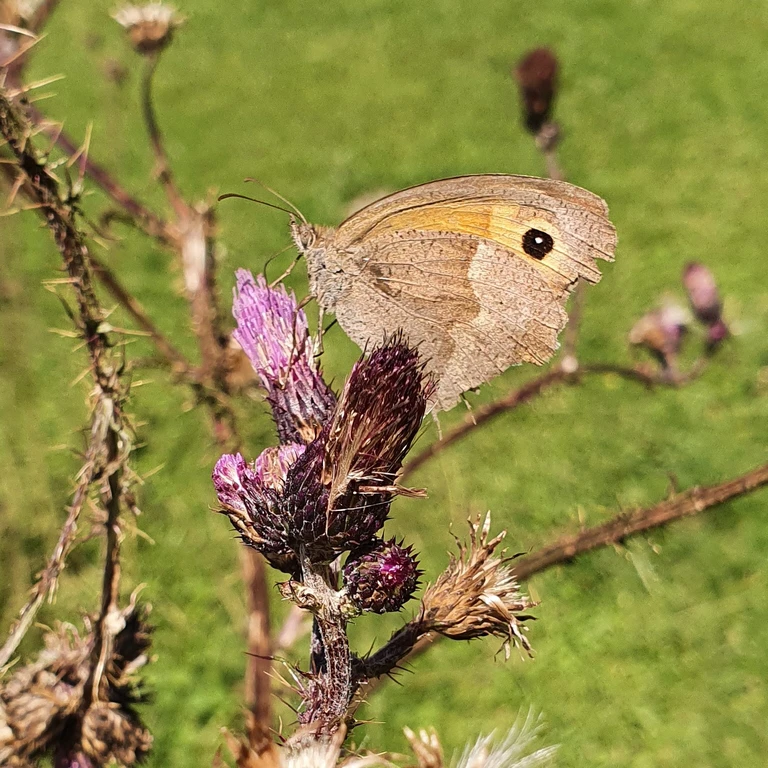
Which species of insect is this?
Maniola jurtina
